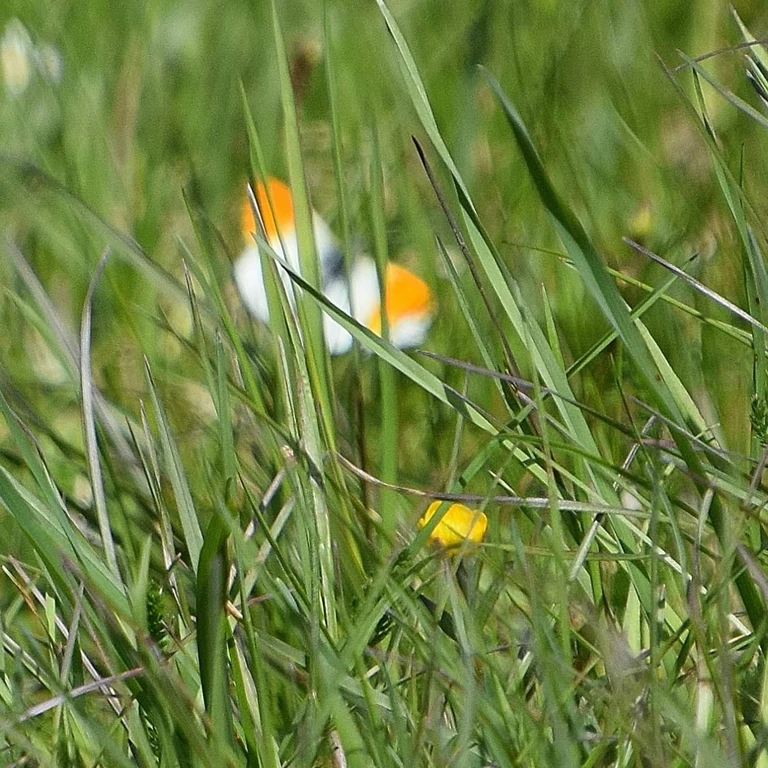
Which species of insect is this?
Anthocharis cardamines
